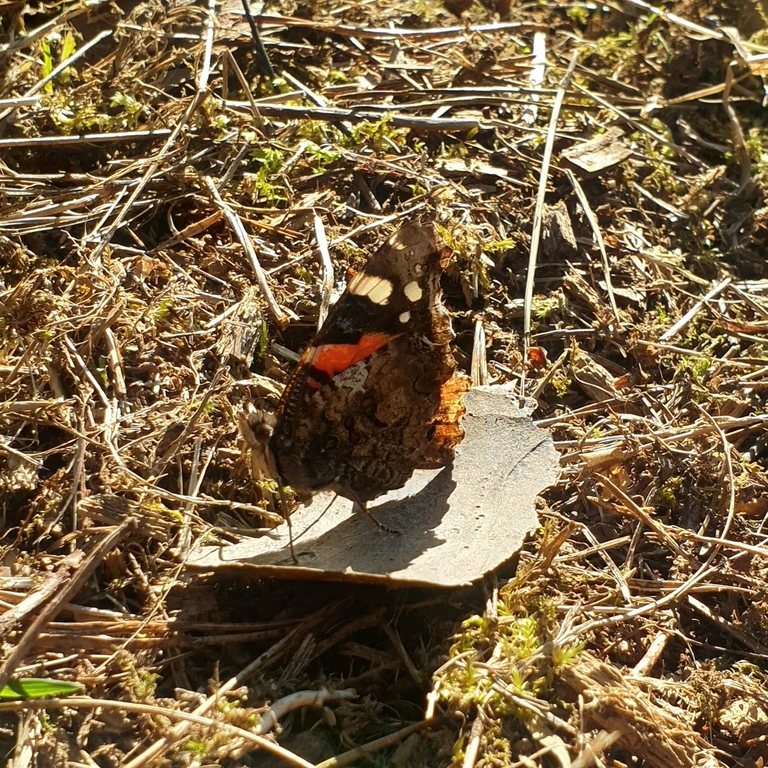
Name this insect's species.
Vanessa atalanta
